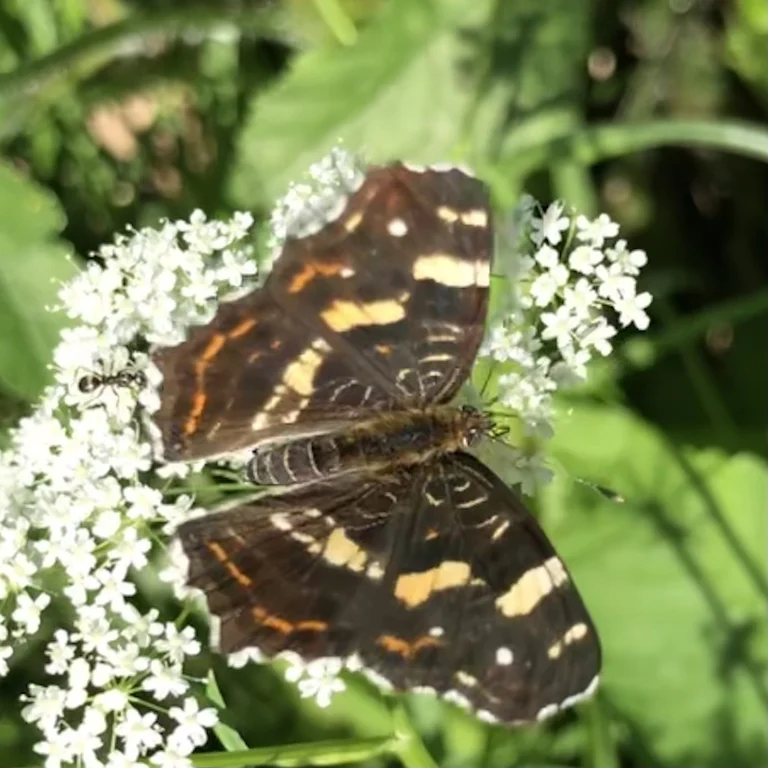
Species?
Araschnia levana
